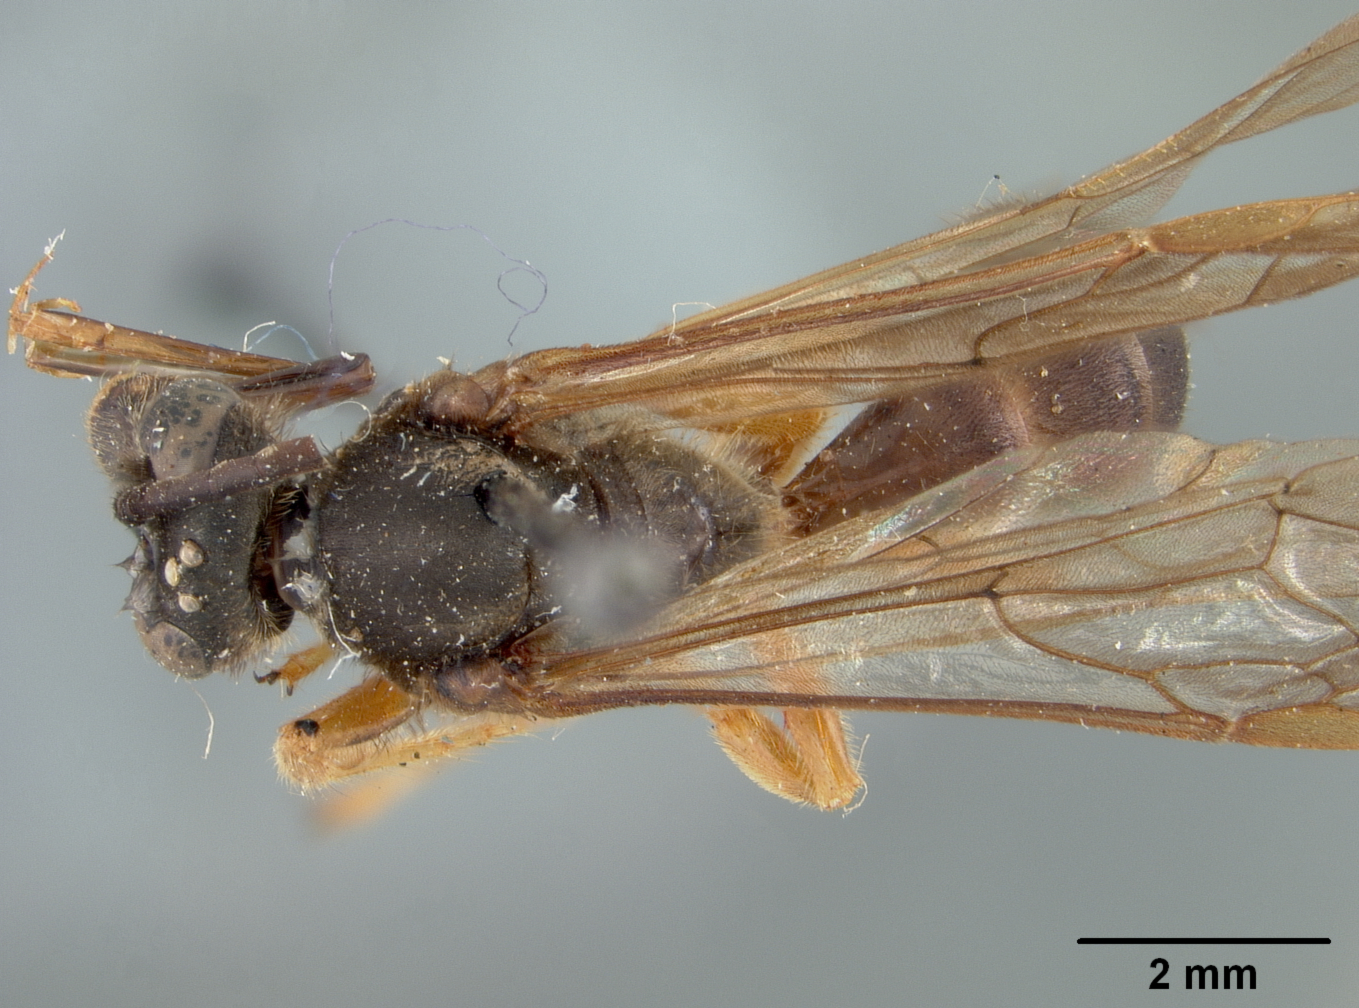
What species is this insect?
Chlerogas hirsutipennis
